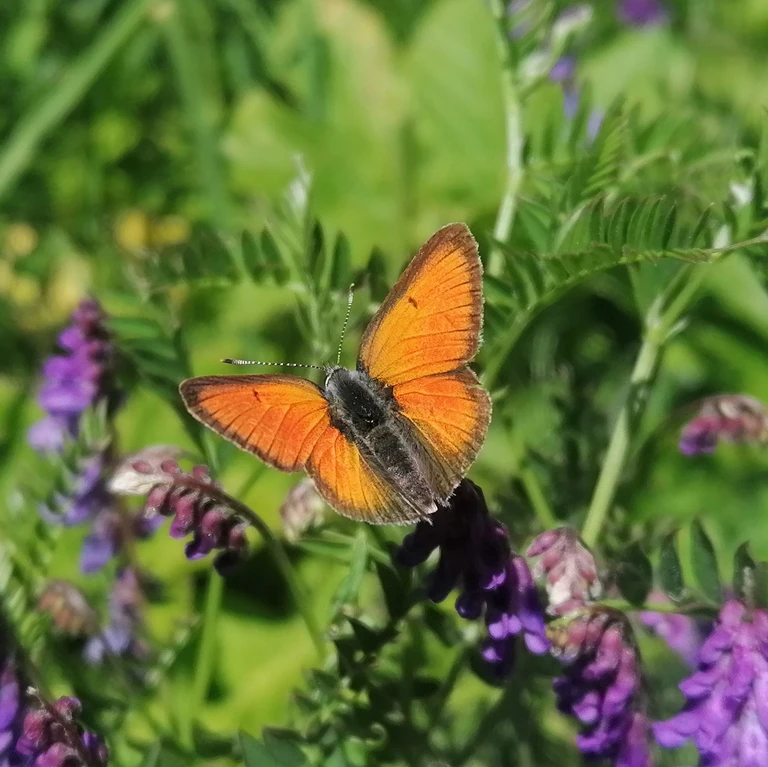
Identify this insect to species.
Lycaena hippothoe (also Palaeochrysophanus hippothoe)
